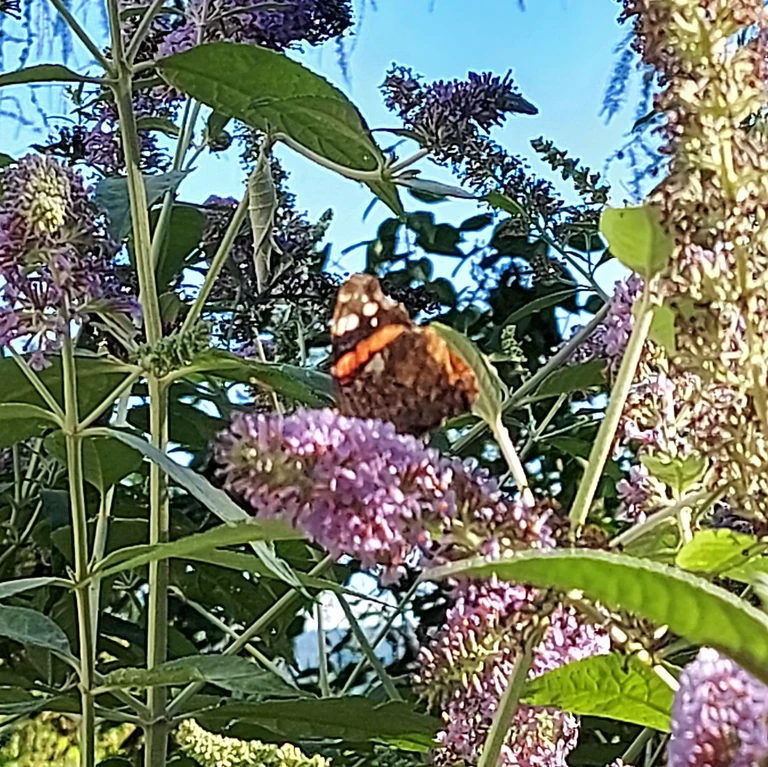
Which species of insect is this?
Vanessa atalanta
